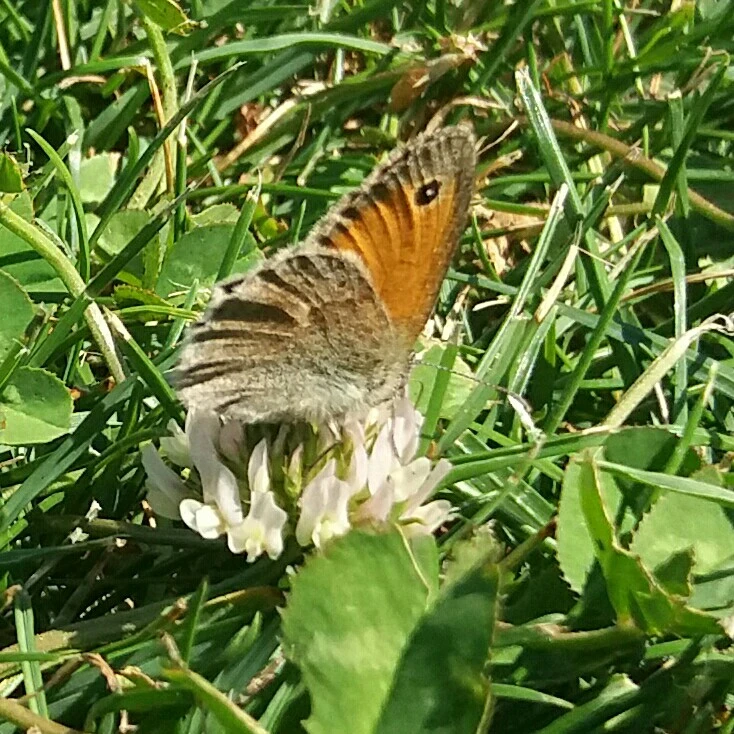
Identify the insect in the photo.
Coenonympha pamphilus
